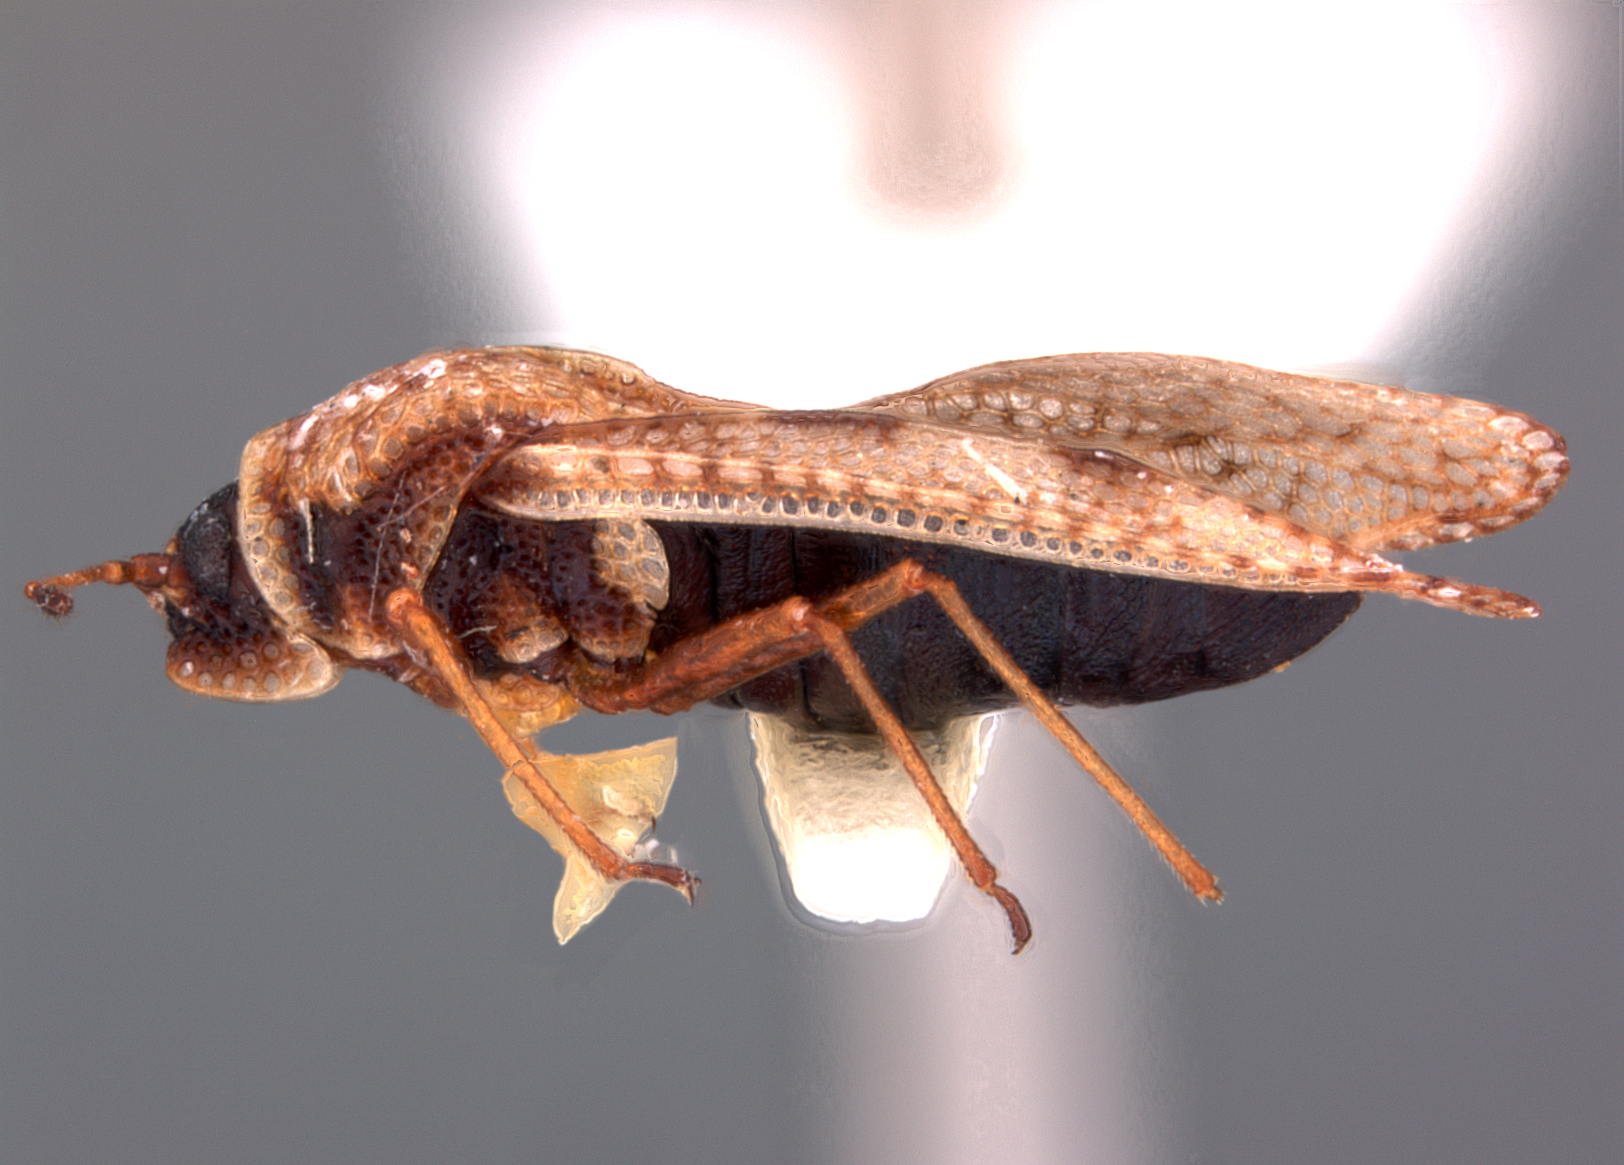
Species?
Monanthia coloradensis
